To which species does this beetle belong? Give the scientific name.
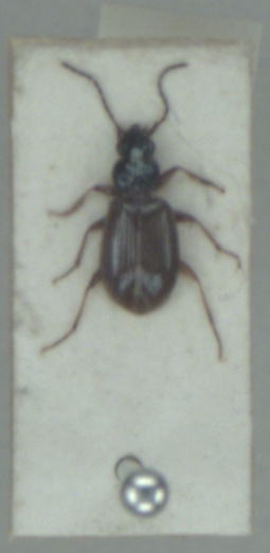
Bembidion deletum
